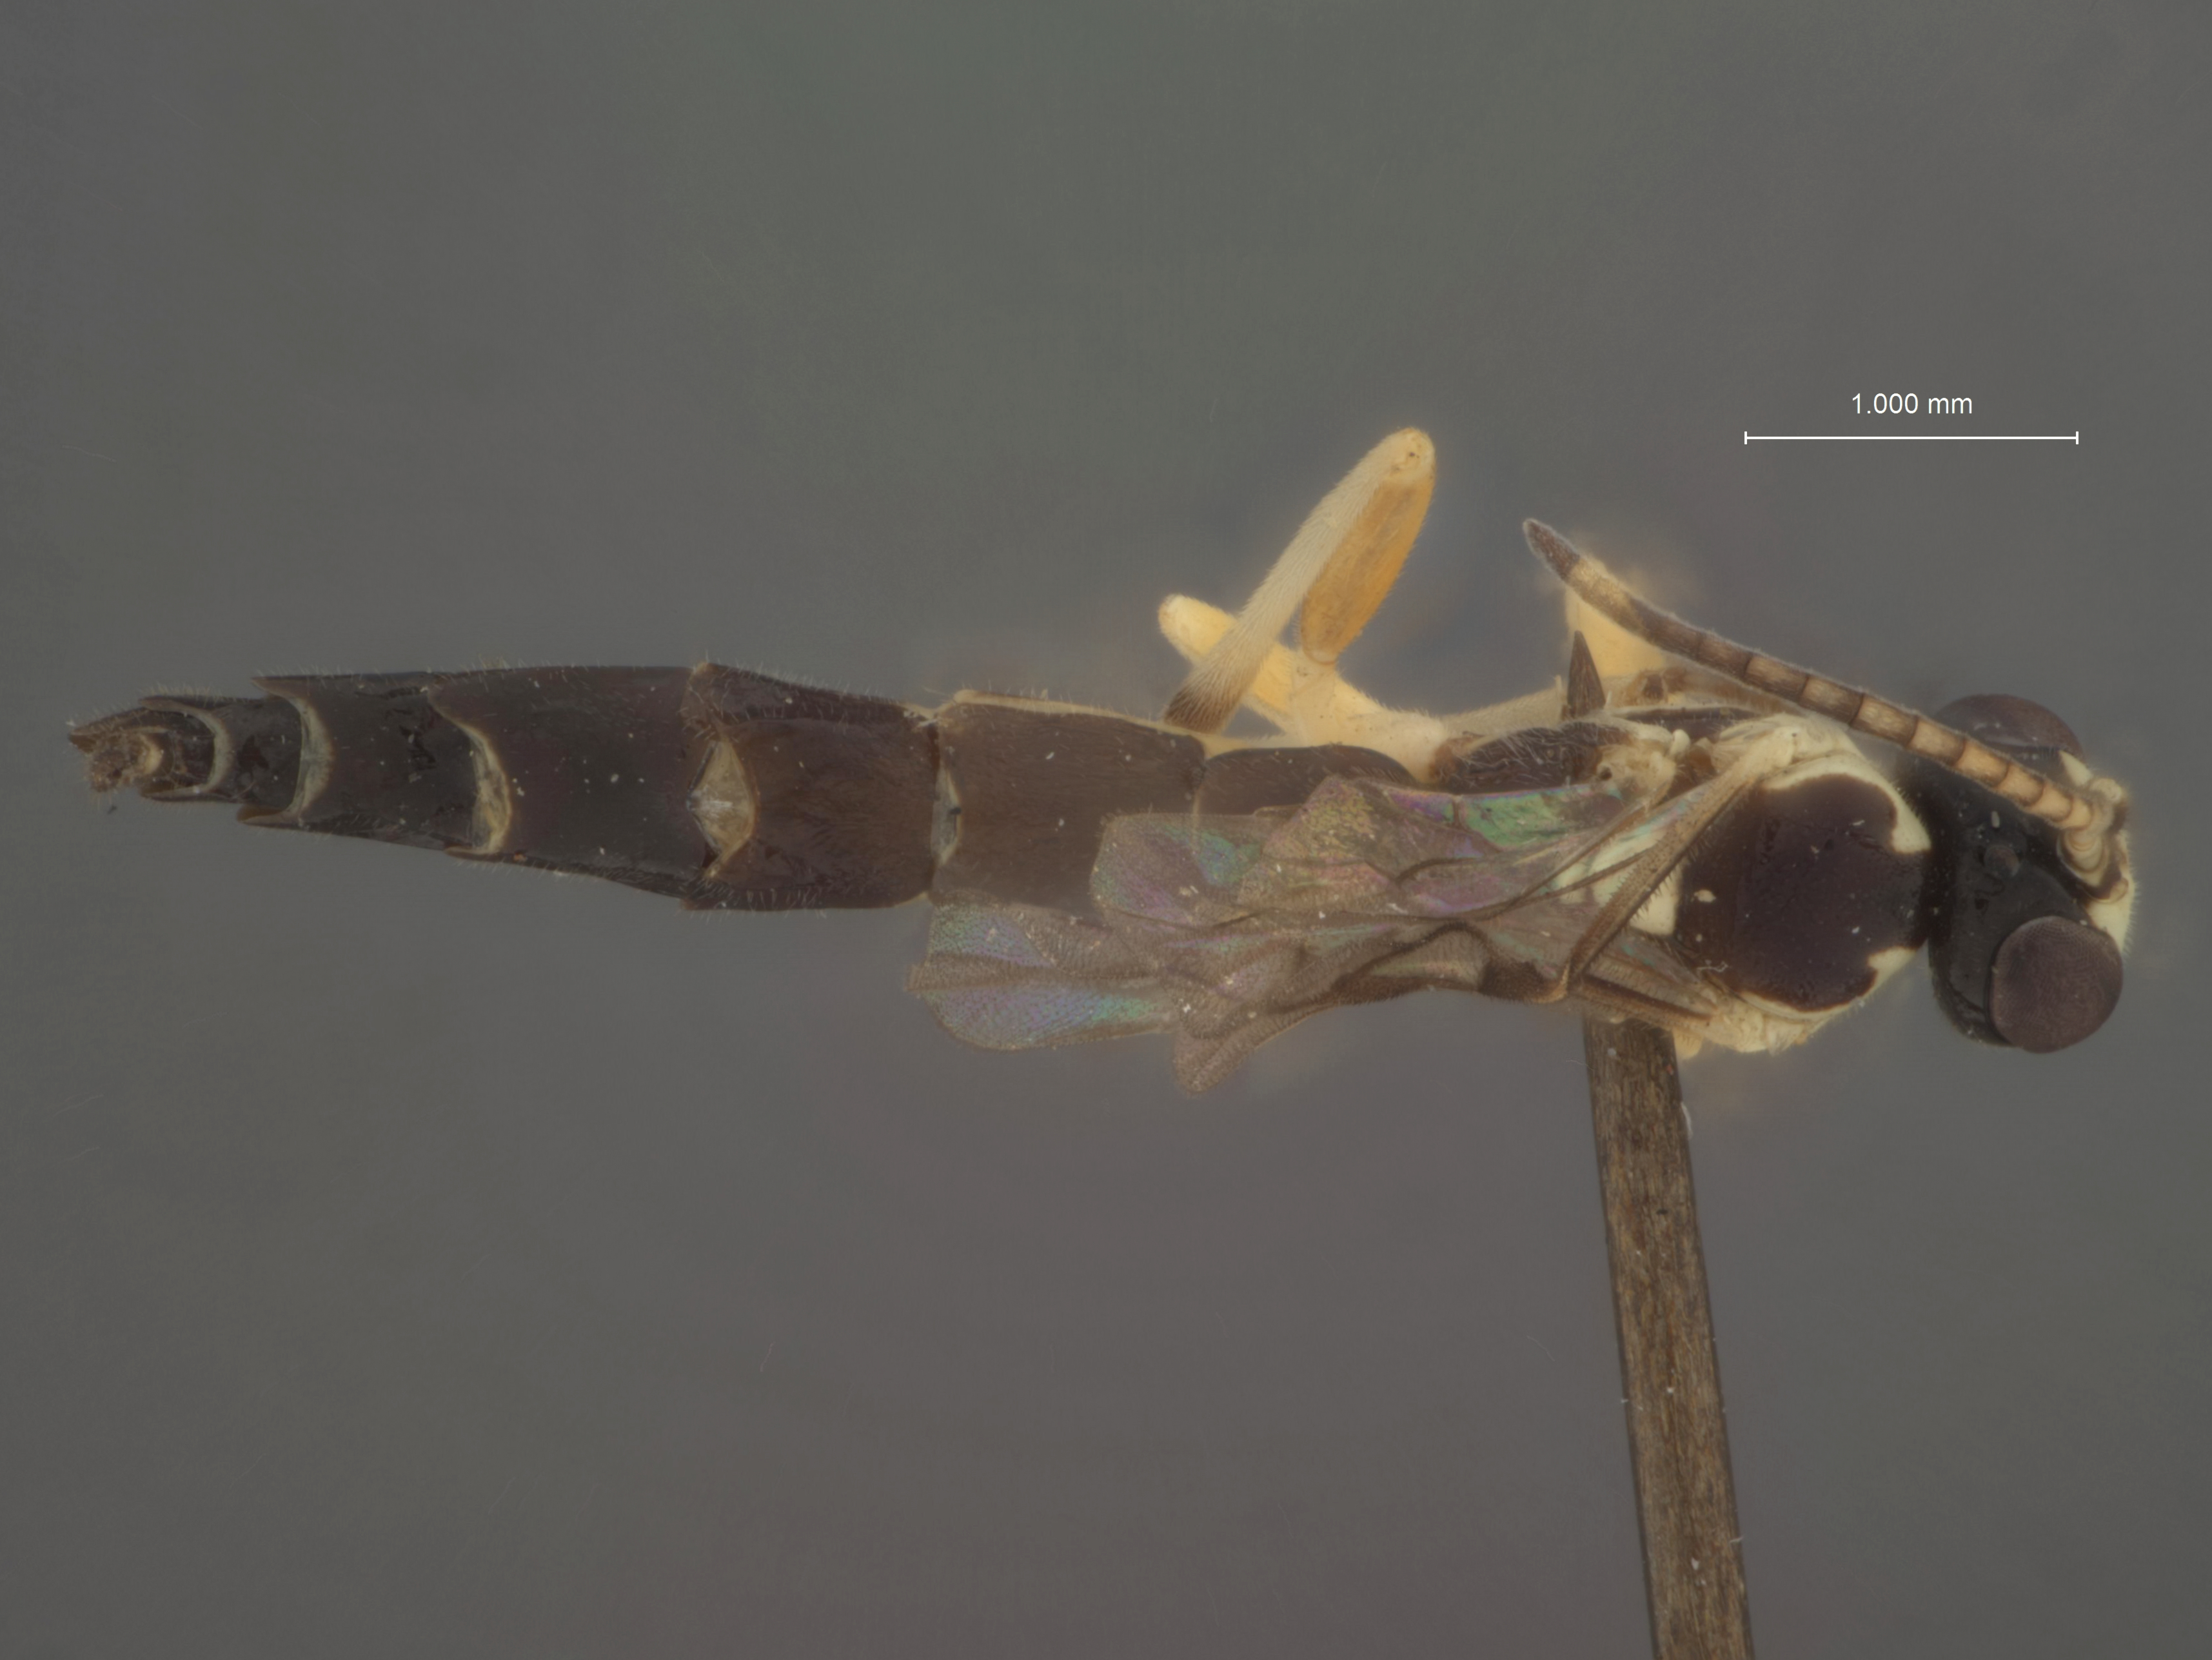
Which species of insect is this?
Syrphoctonus foutsi
